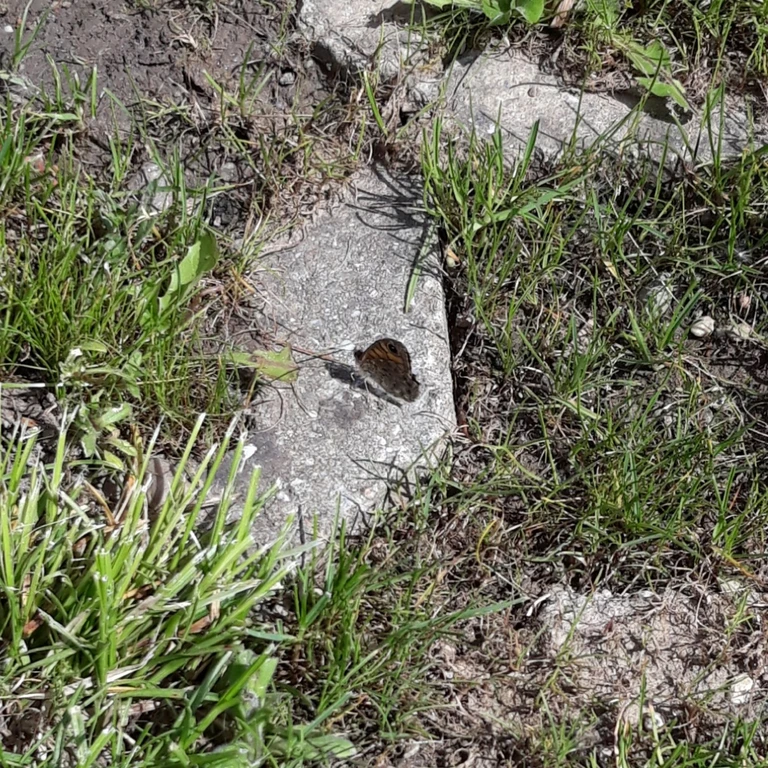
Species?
Lasiommata megera (also Pararge megera)
